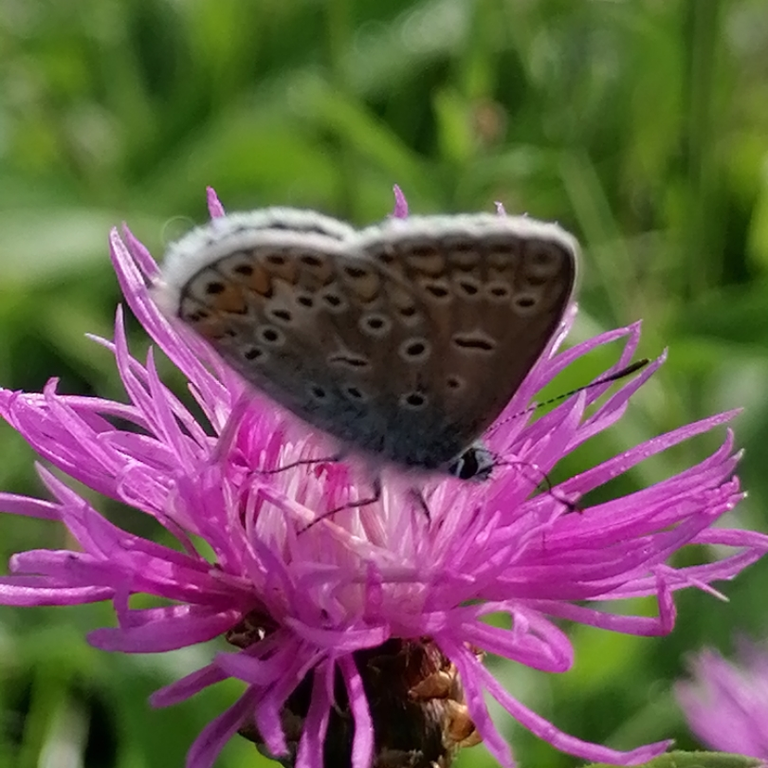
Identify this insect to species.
Polyommatus icarus
